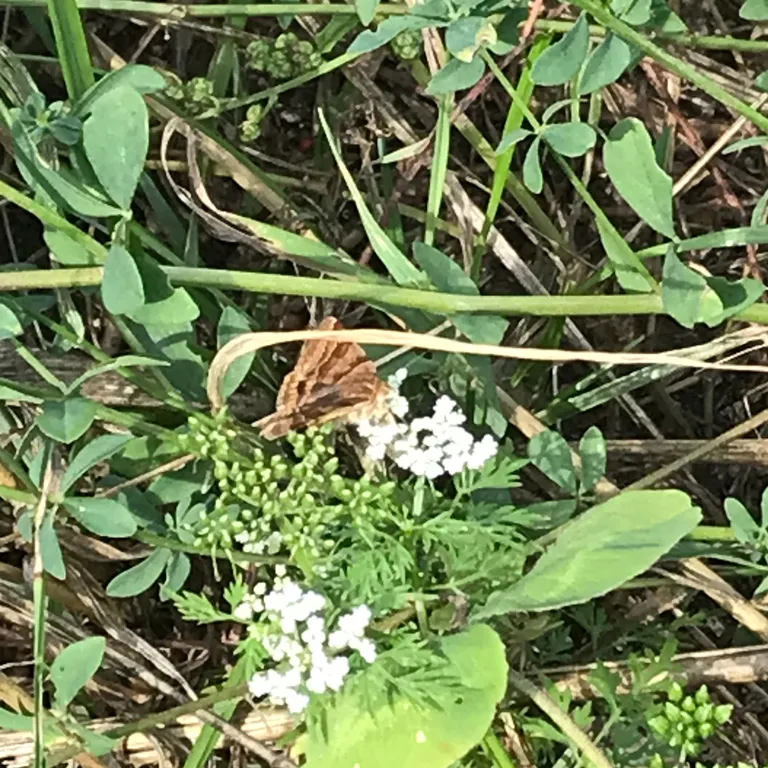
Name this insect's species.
Euclidia glyphica
